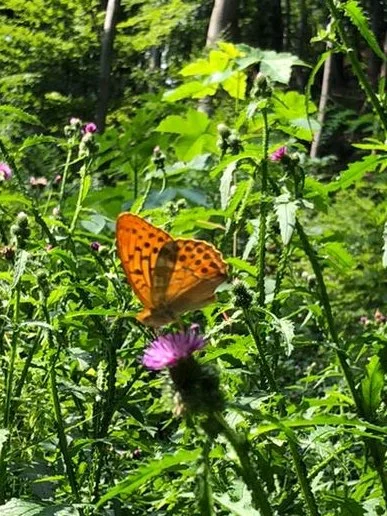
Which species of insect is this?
Argynnis paphia
